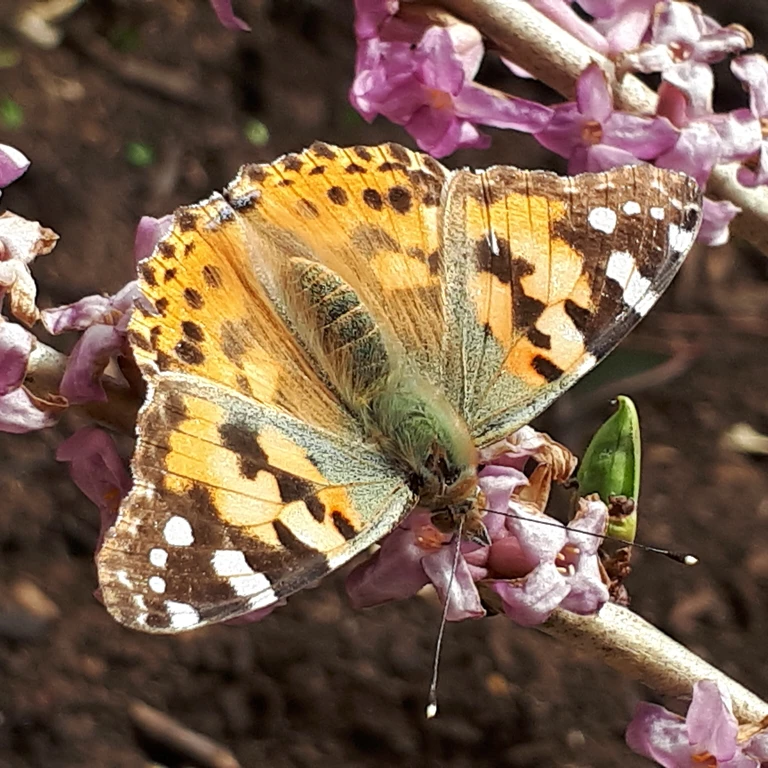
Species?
Vanessa cardui
